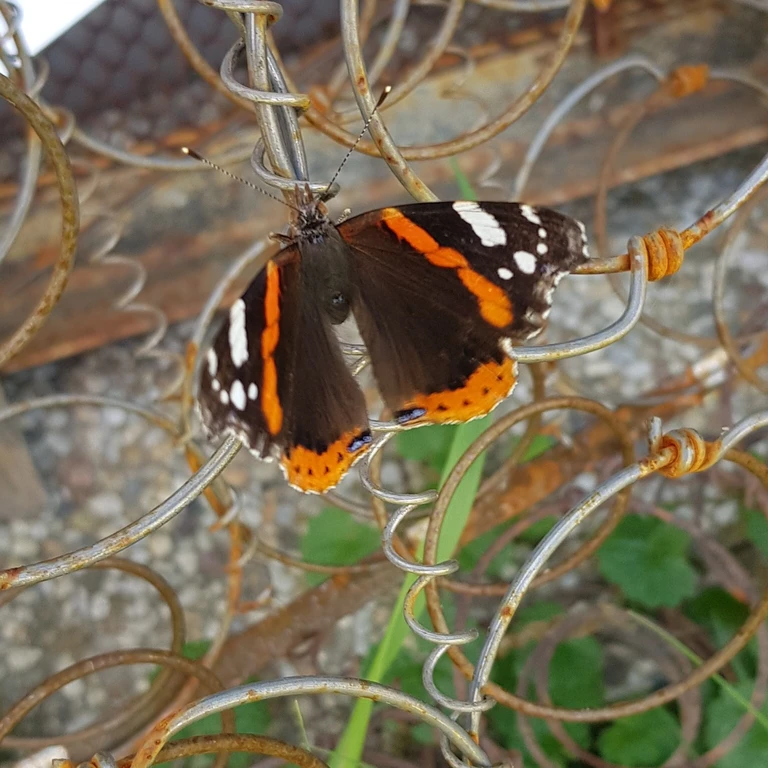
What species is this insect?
Vanessa atalanta
